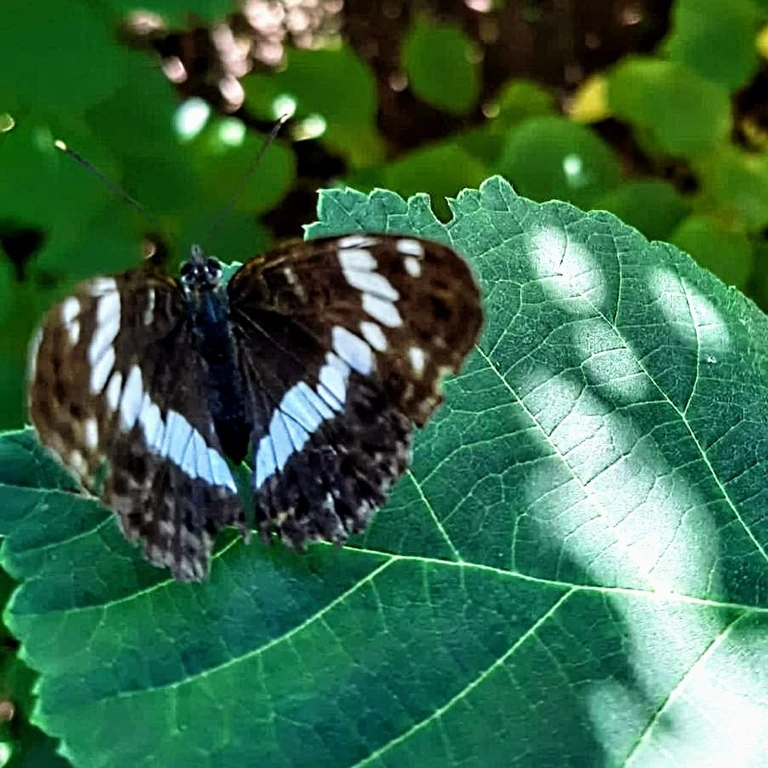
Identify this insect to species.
Limenitis camilla (also Ladoga camilla)
